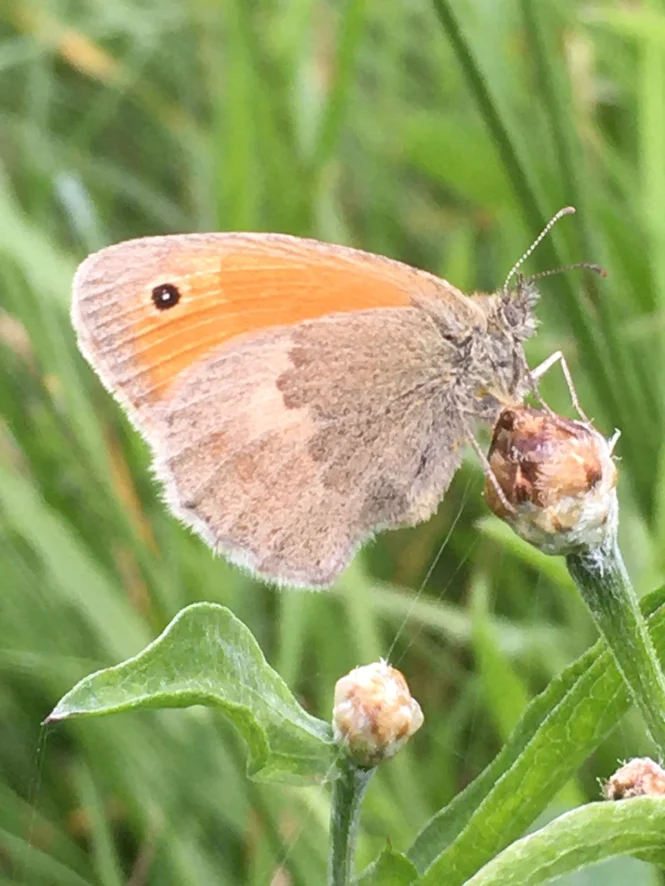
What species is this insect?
Coenonympha pamphilus
